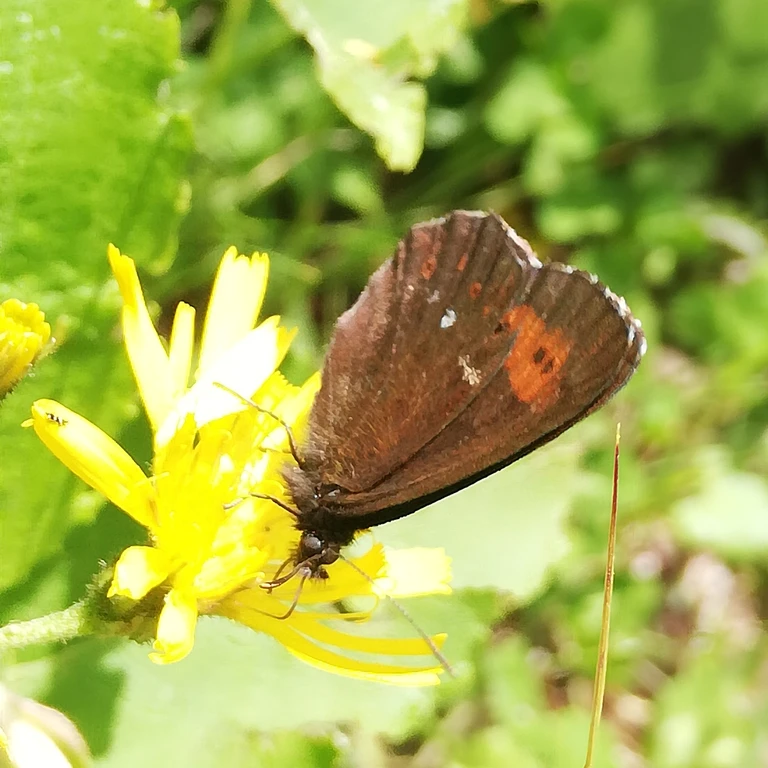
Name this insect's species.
Erebia euryale
